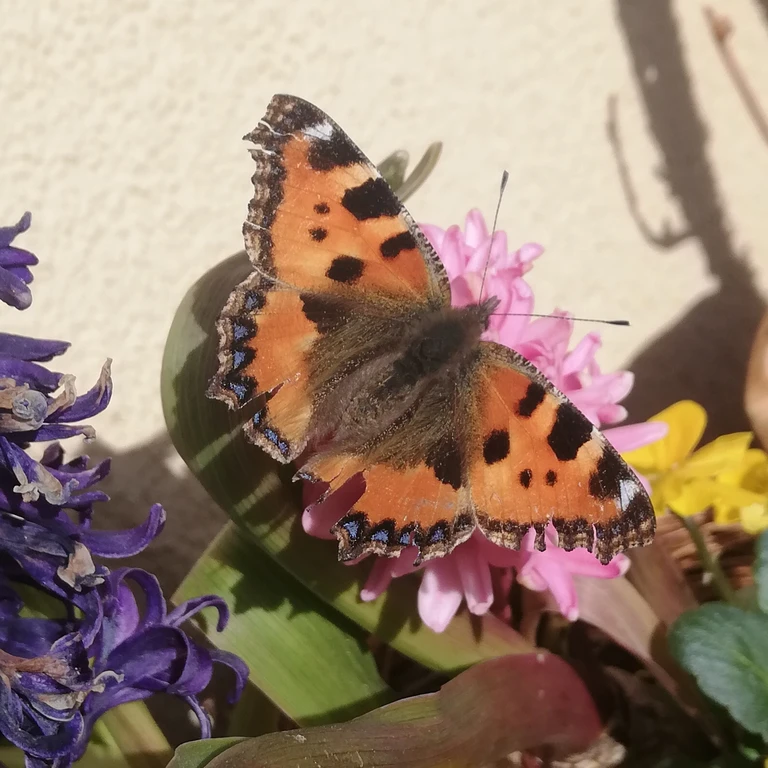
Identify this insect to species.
Aglais urticae
